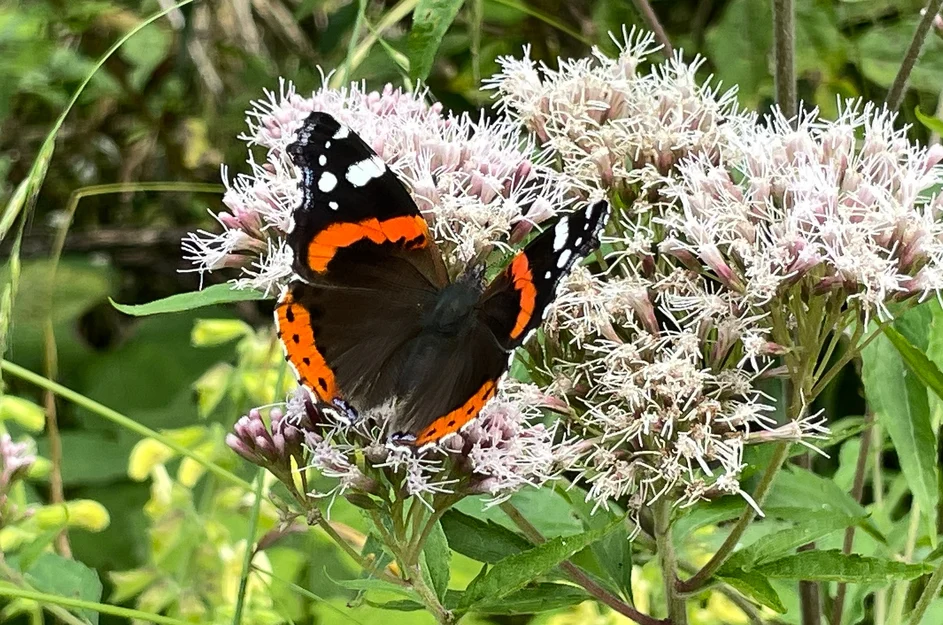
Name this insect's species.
Vanessa atalanta
